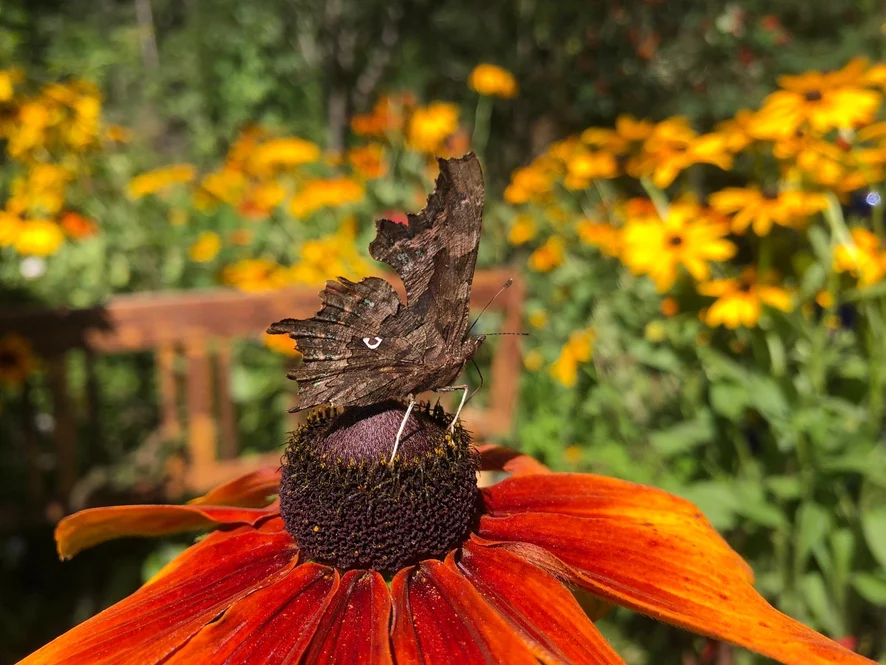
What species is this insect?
Polygonia c-album
